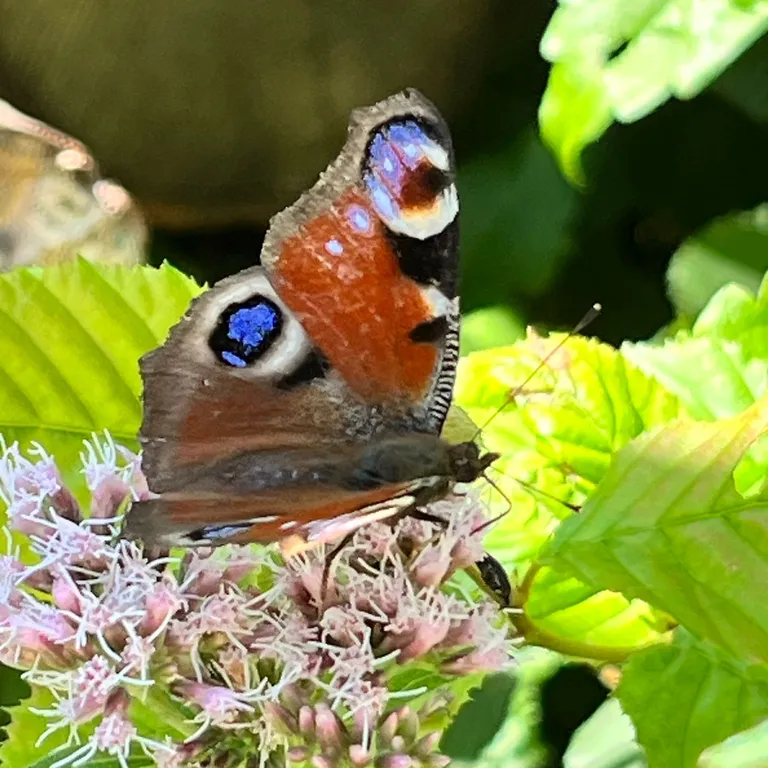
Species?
Aglais io
